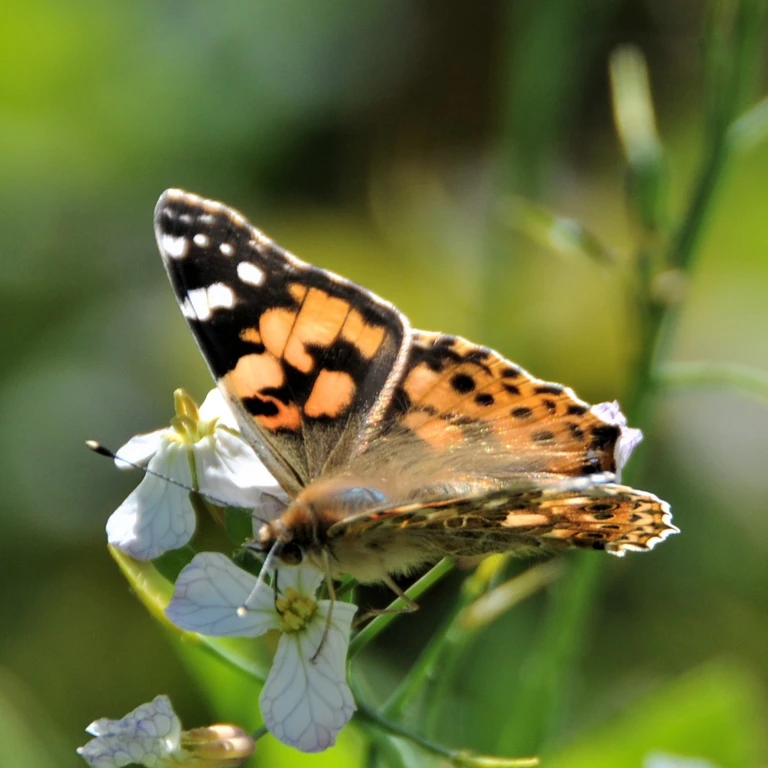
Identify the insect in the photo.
Vanessa cardui
